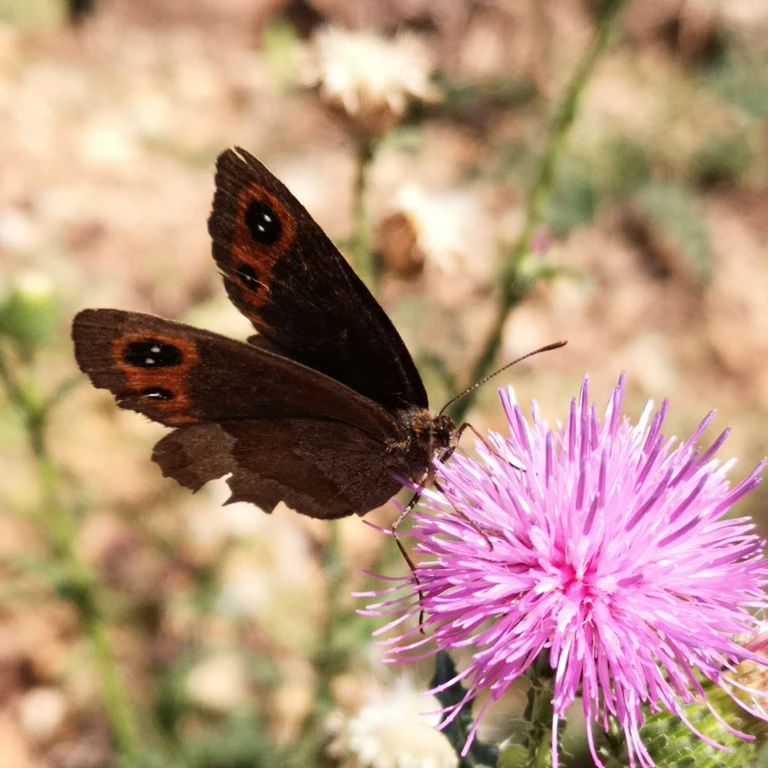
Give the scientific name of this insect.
Erebia aethiops
